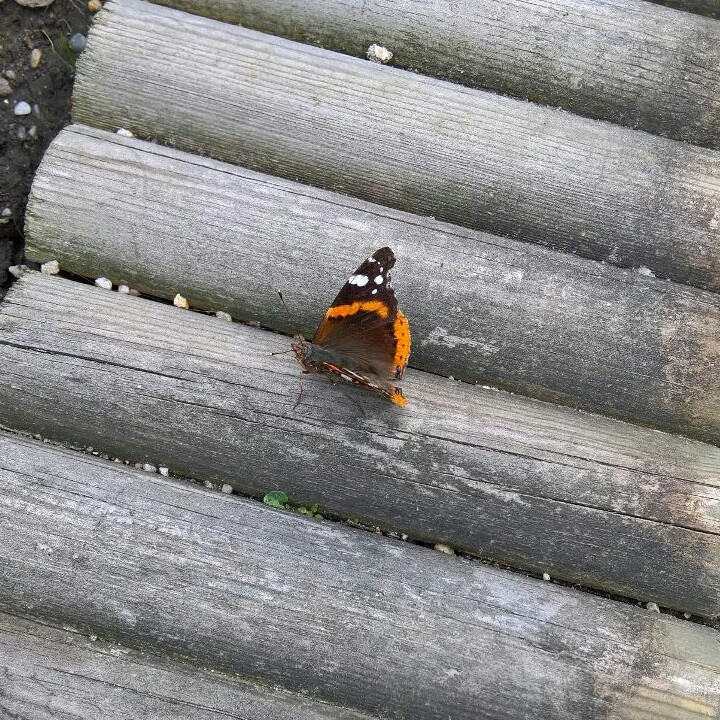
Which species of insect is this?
Vanessa atalanta
